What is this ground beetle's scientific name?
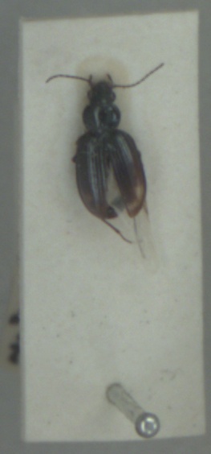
Bembidion iricolor
